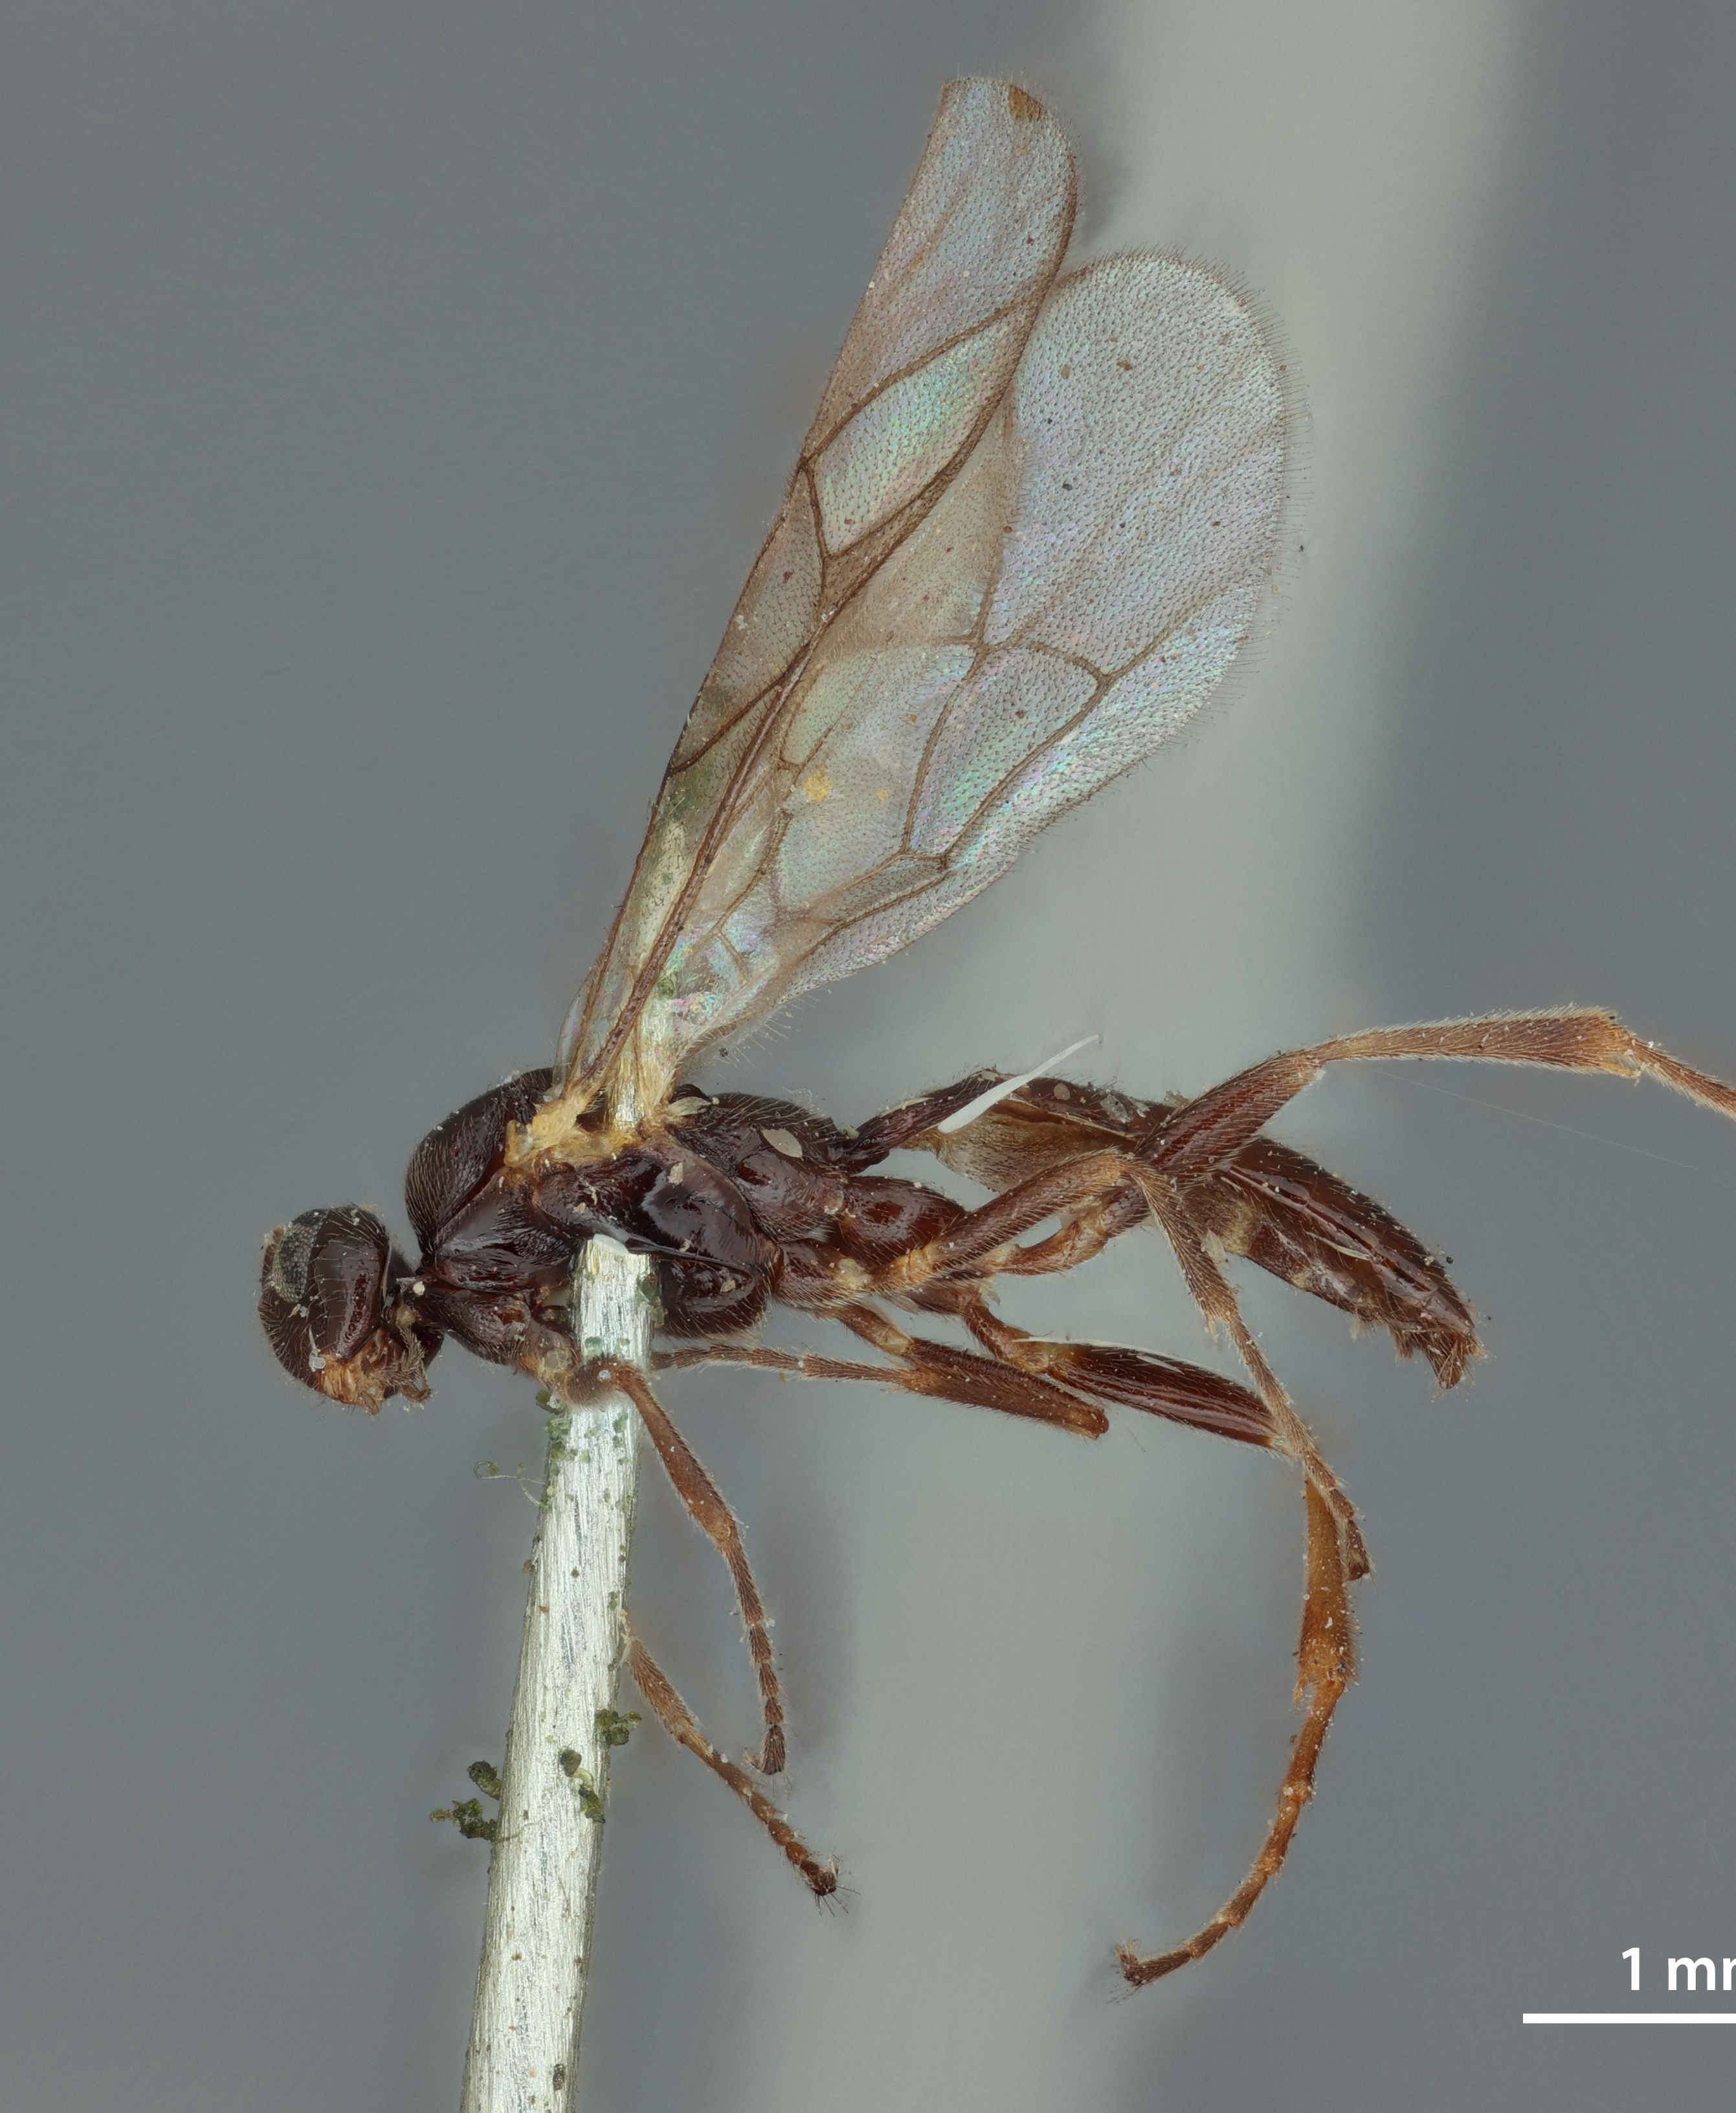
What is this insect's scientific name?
Hypoleptus glacialis
